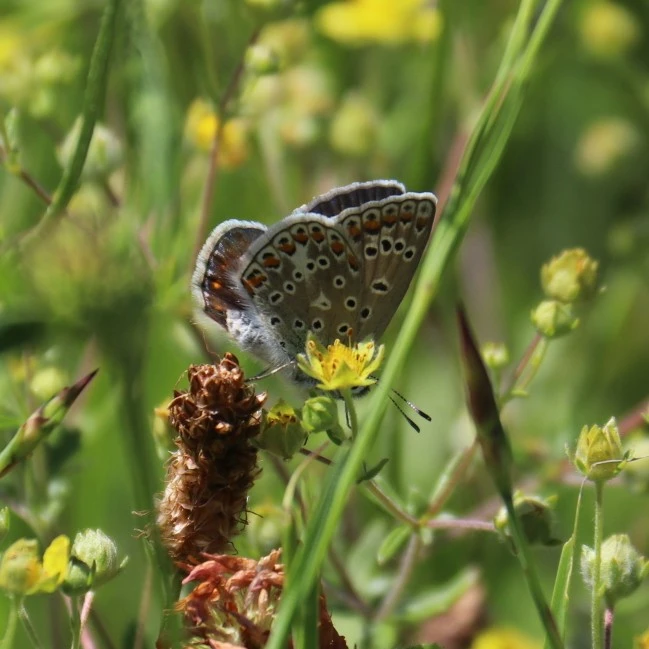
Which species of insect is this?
Lysandra bellargus
